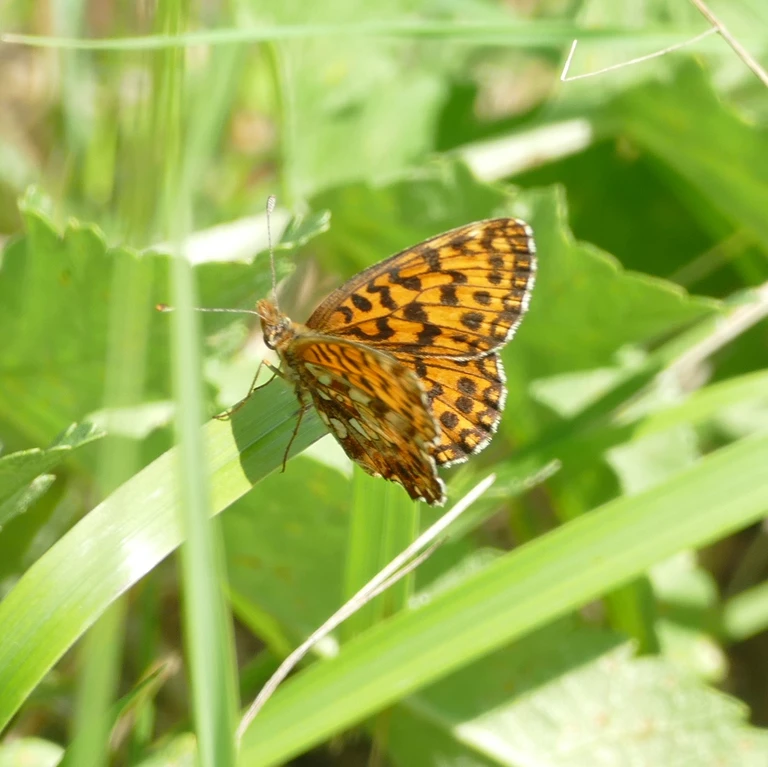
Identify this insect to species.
Boloria dia
